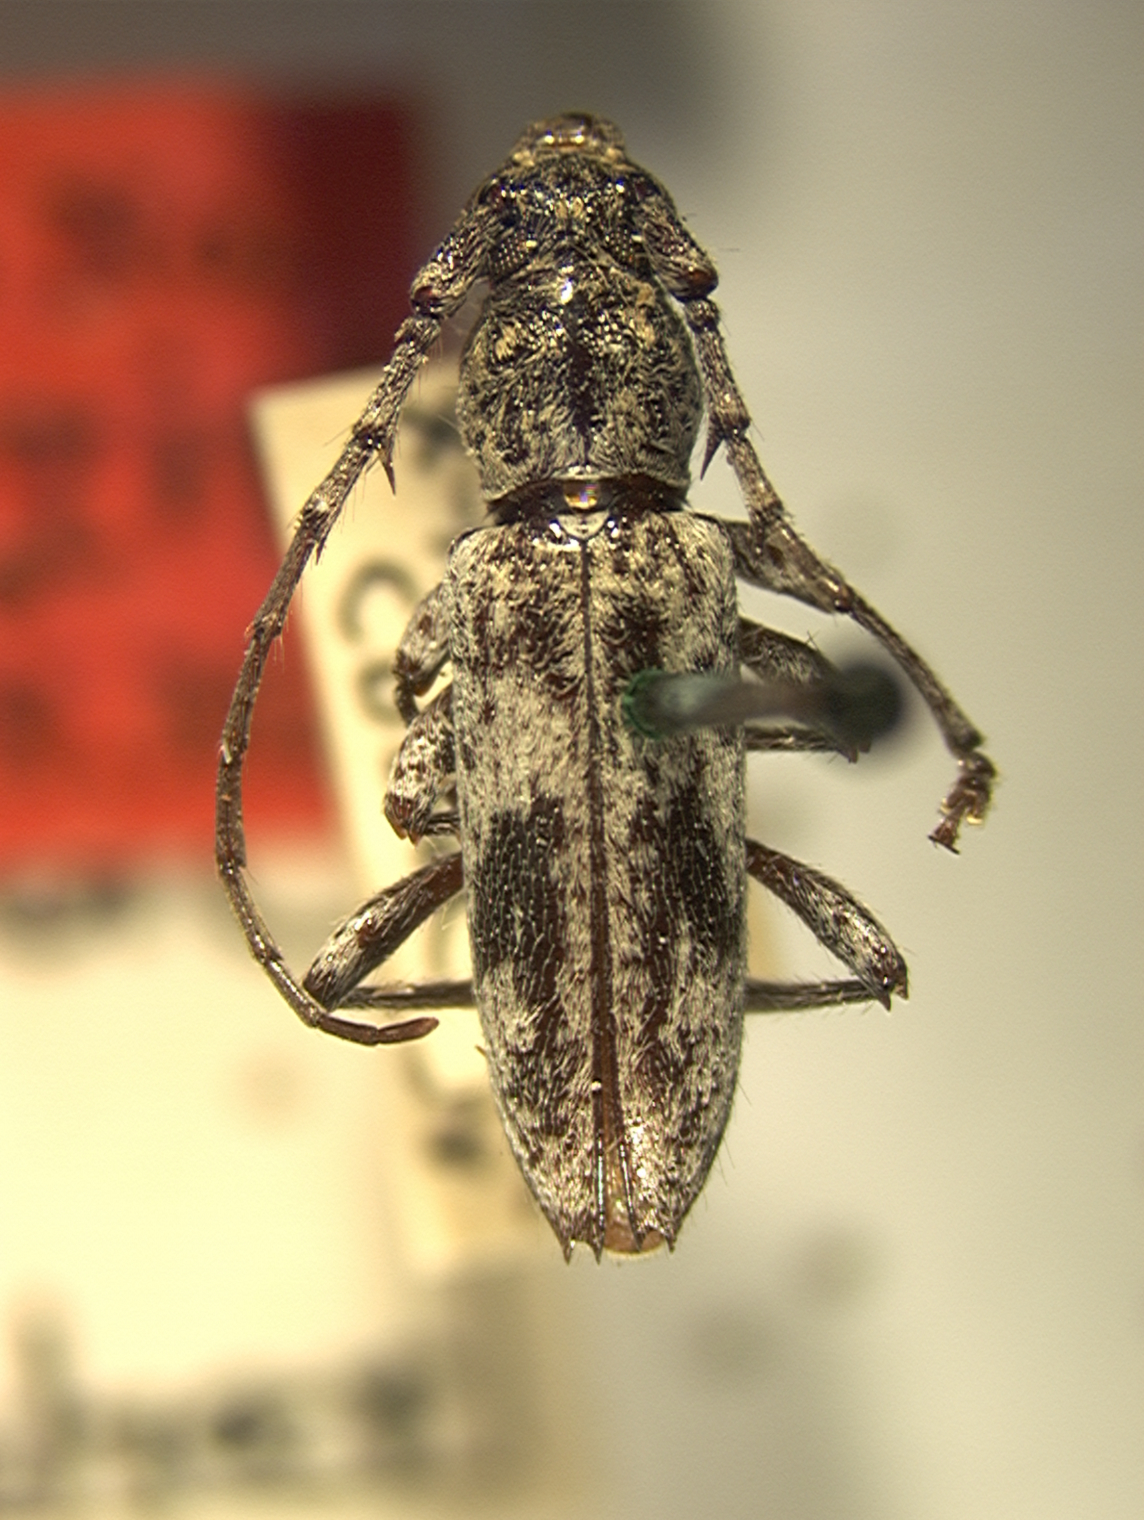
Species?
Elaphidion cubae
